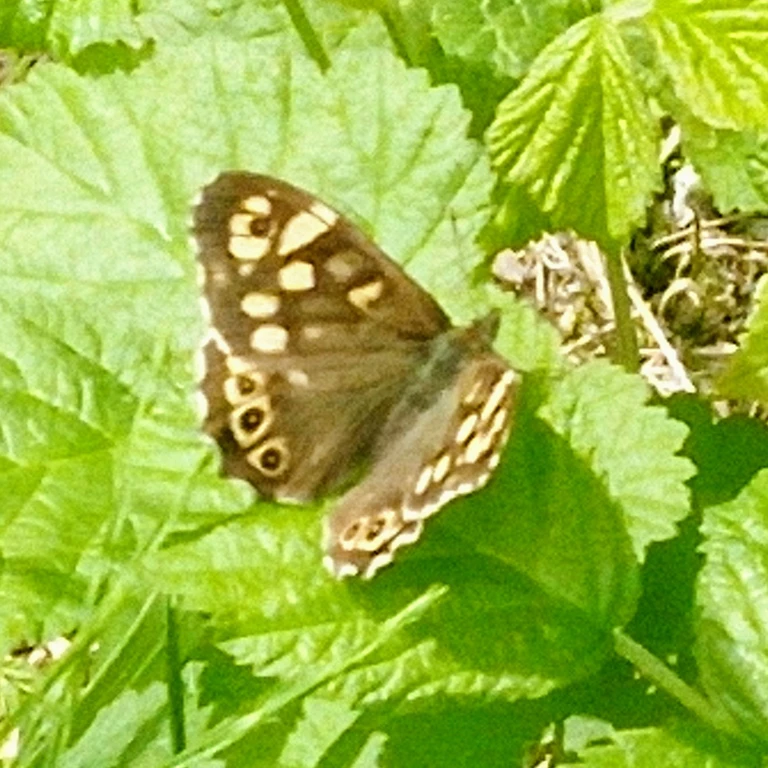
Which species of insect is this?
Pararge aegeria
